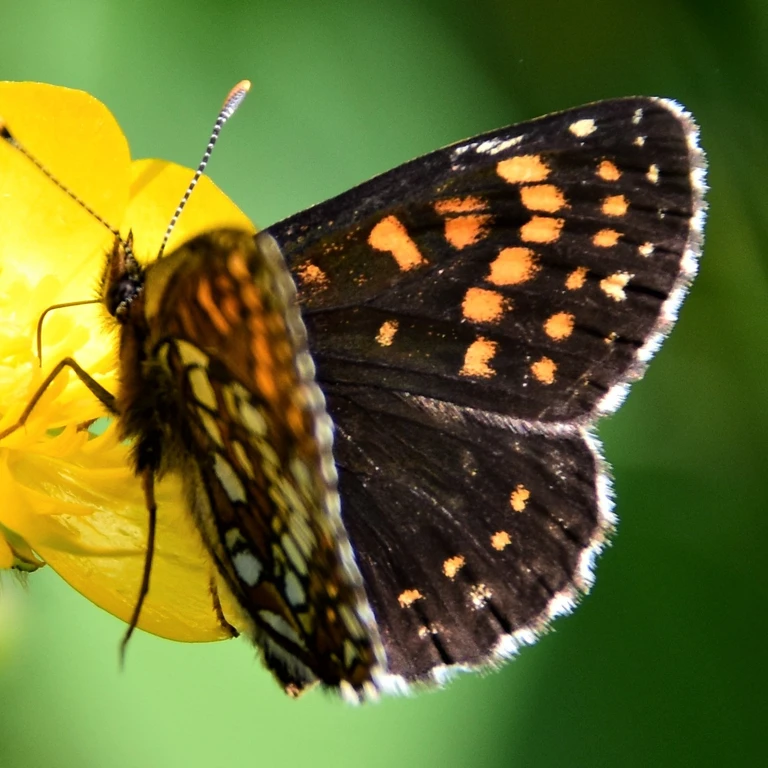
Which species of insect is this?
Melitaea diamina
